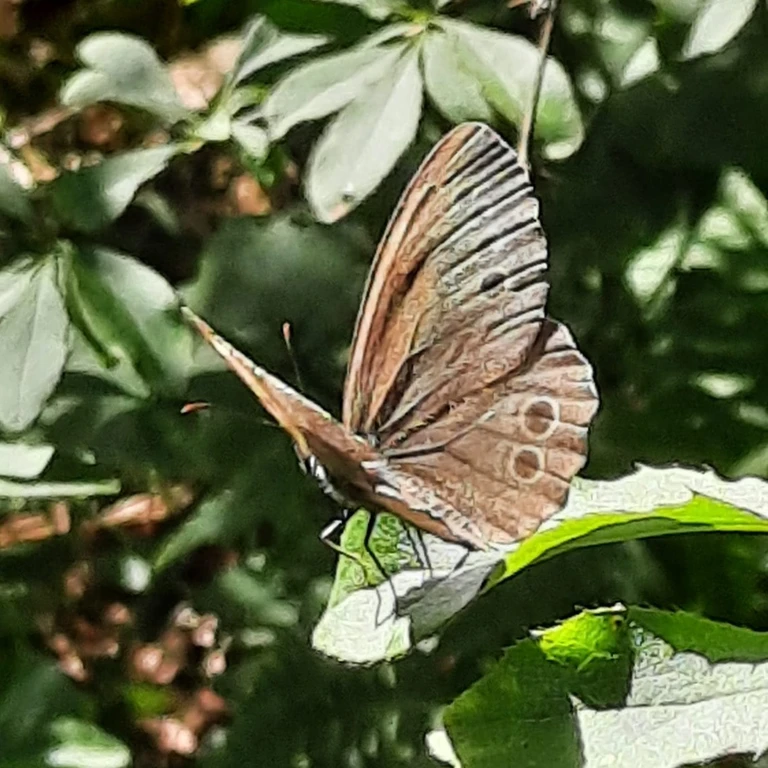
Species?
Lopinga achine (also Pararge achine)
